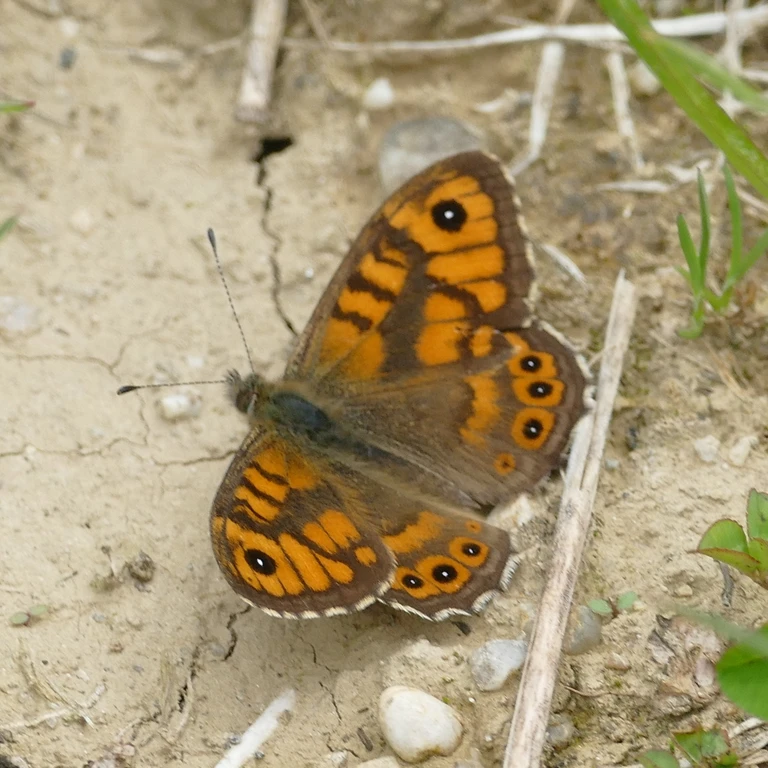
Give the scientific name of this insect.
Lasiommata megera (also Pararge megera)
